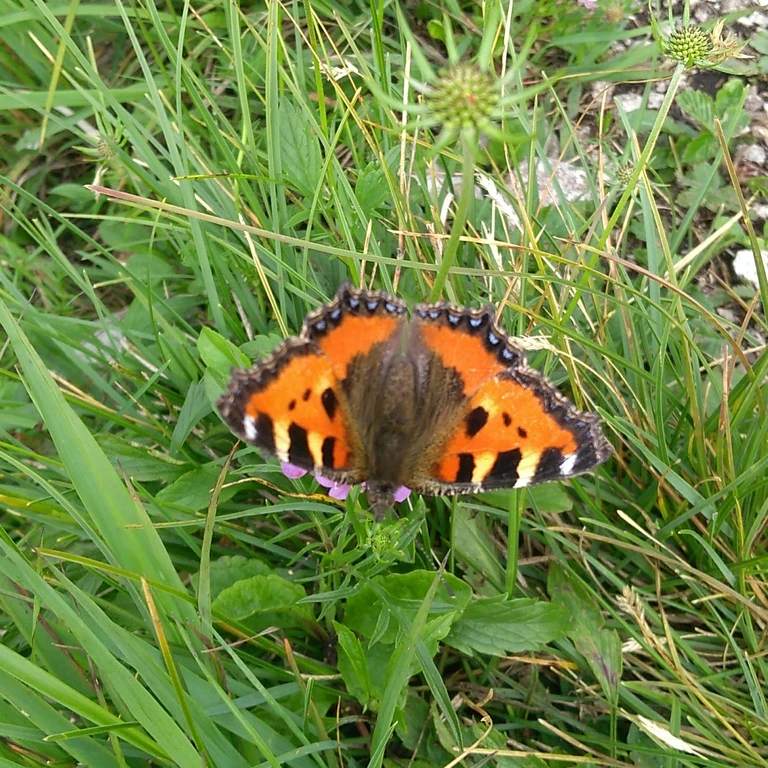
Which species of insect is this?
Aglais urticae
